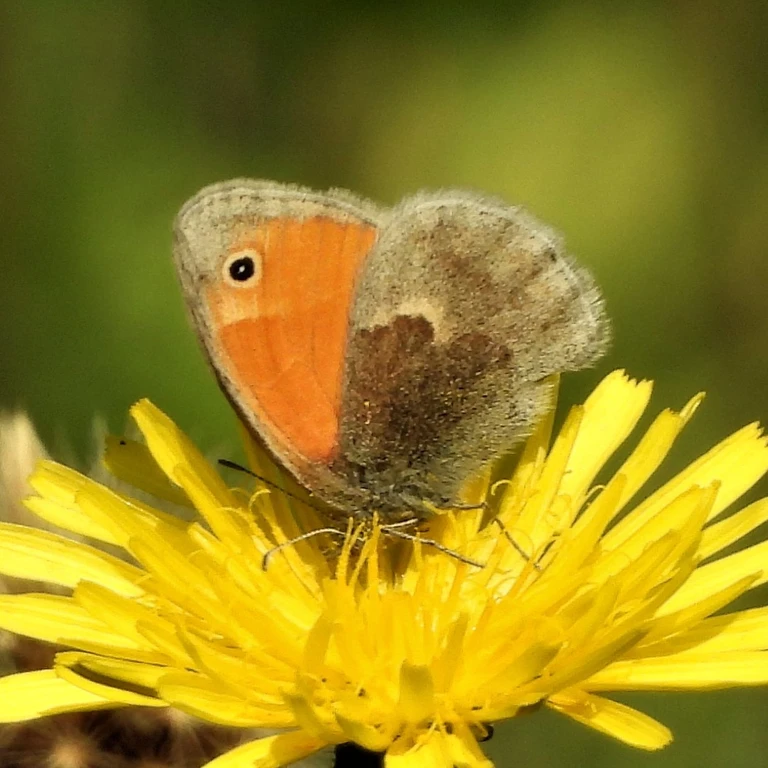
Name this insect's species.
Coenonympha pamphilus
